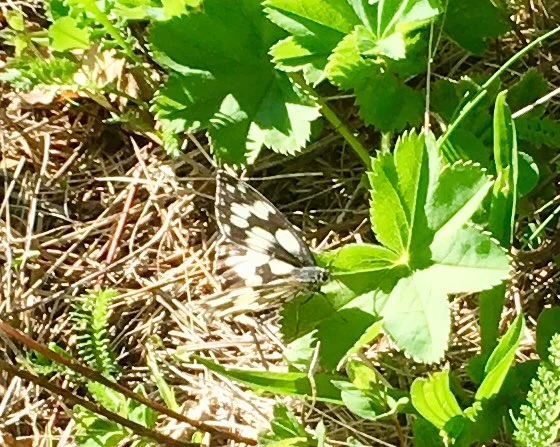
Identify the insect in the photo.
Melanargia galathea
